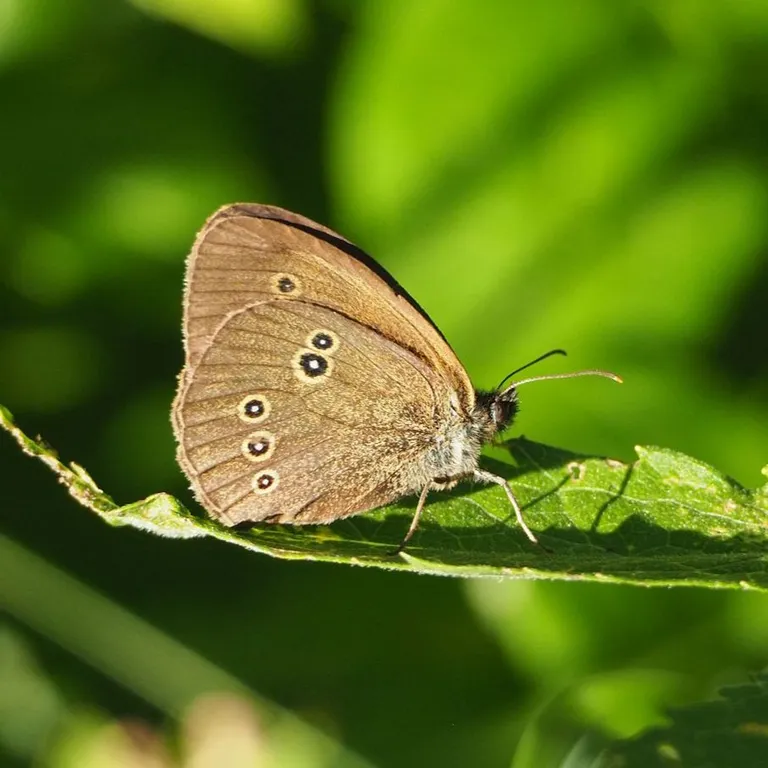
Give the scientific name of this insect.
Aphantopus hyperantus
